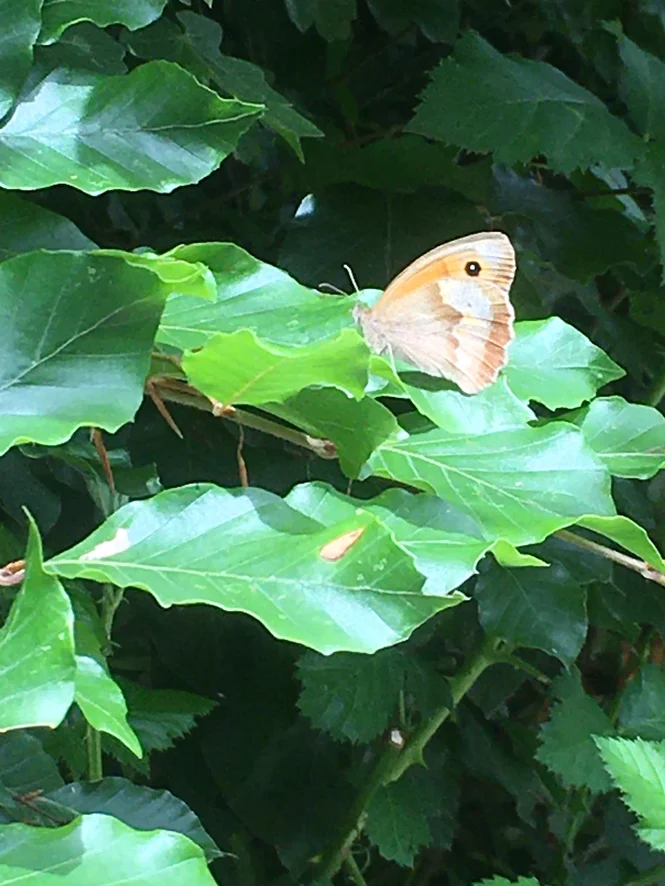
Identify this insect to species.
Maniola jurtina
